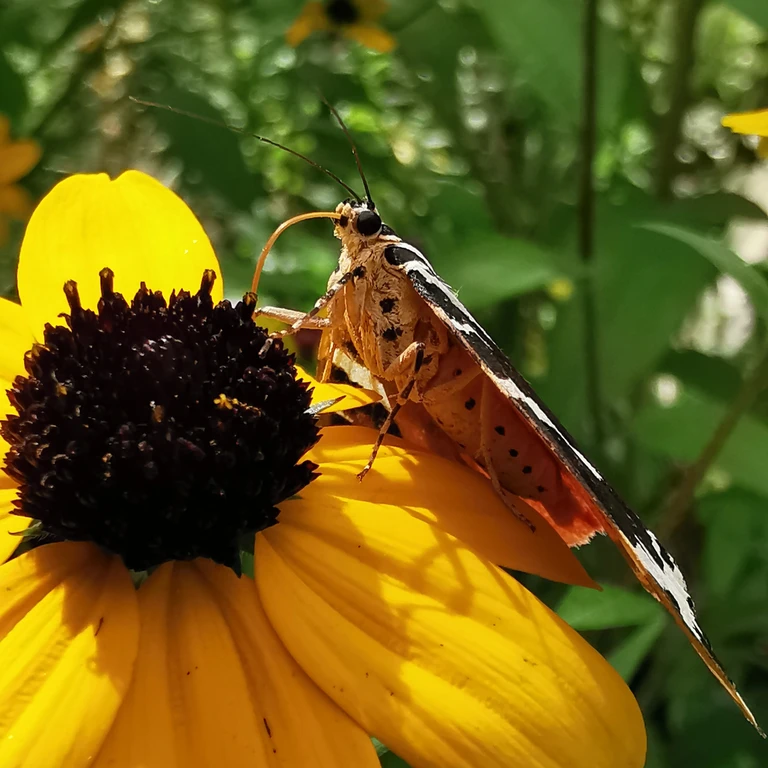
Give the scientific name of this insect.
Euplagia quadripunctaria
